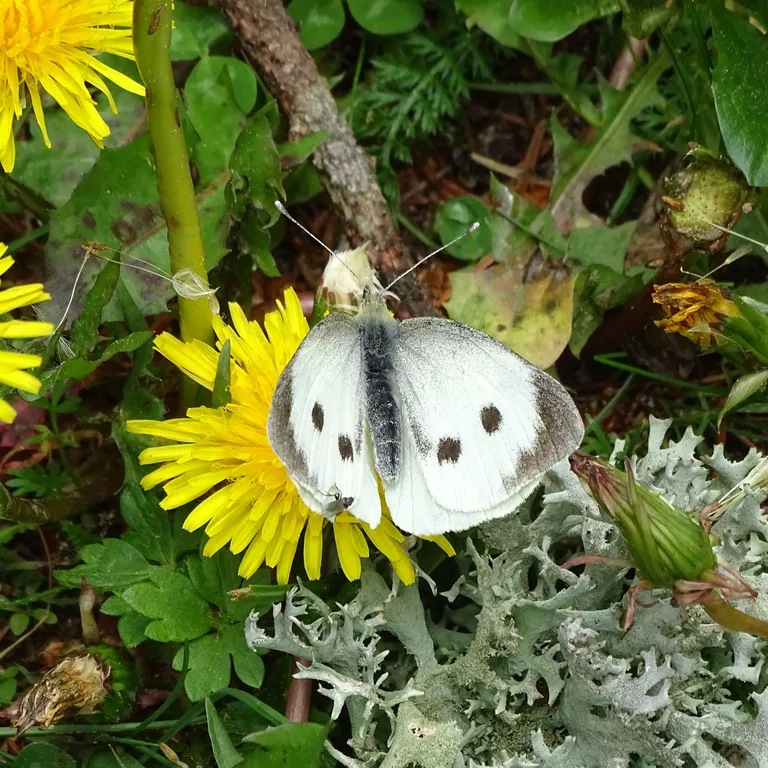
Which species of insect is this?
Pieris brassicae
